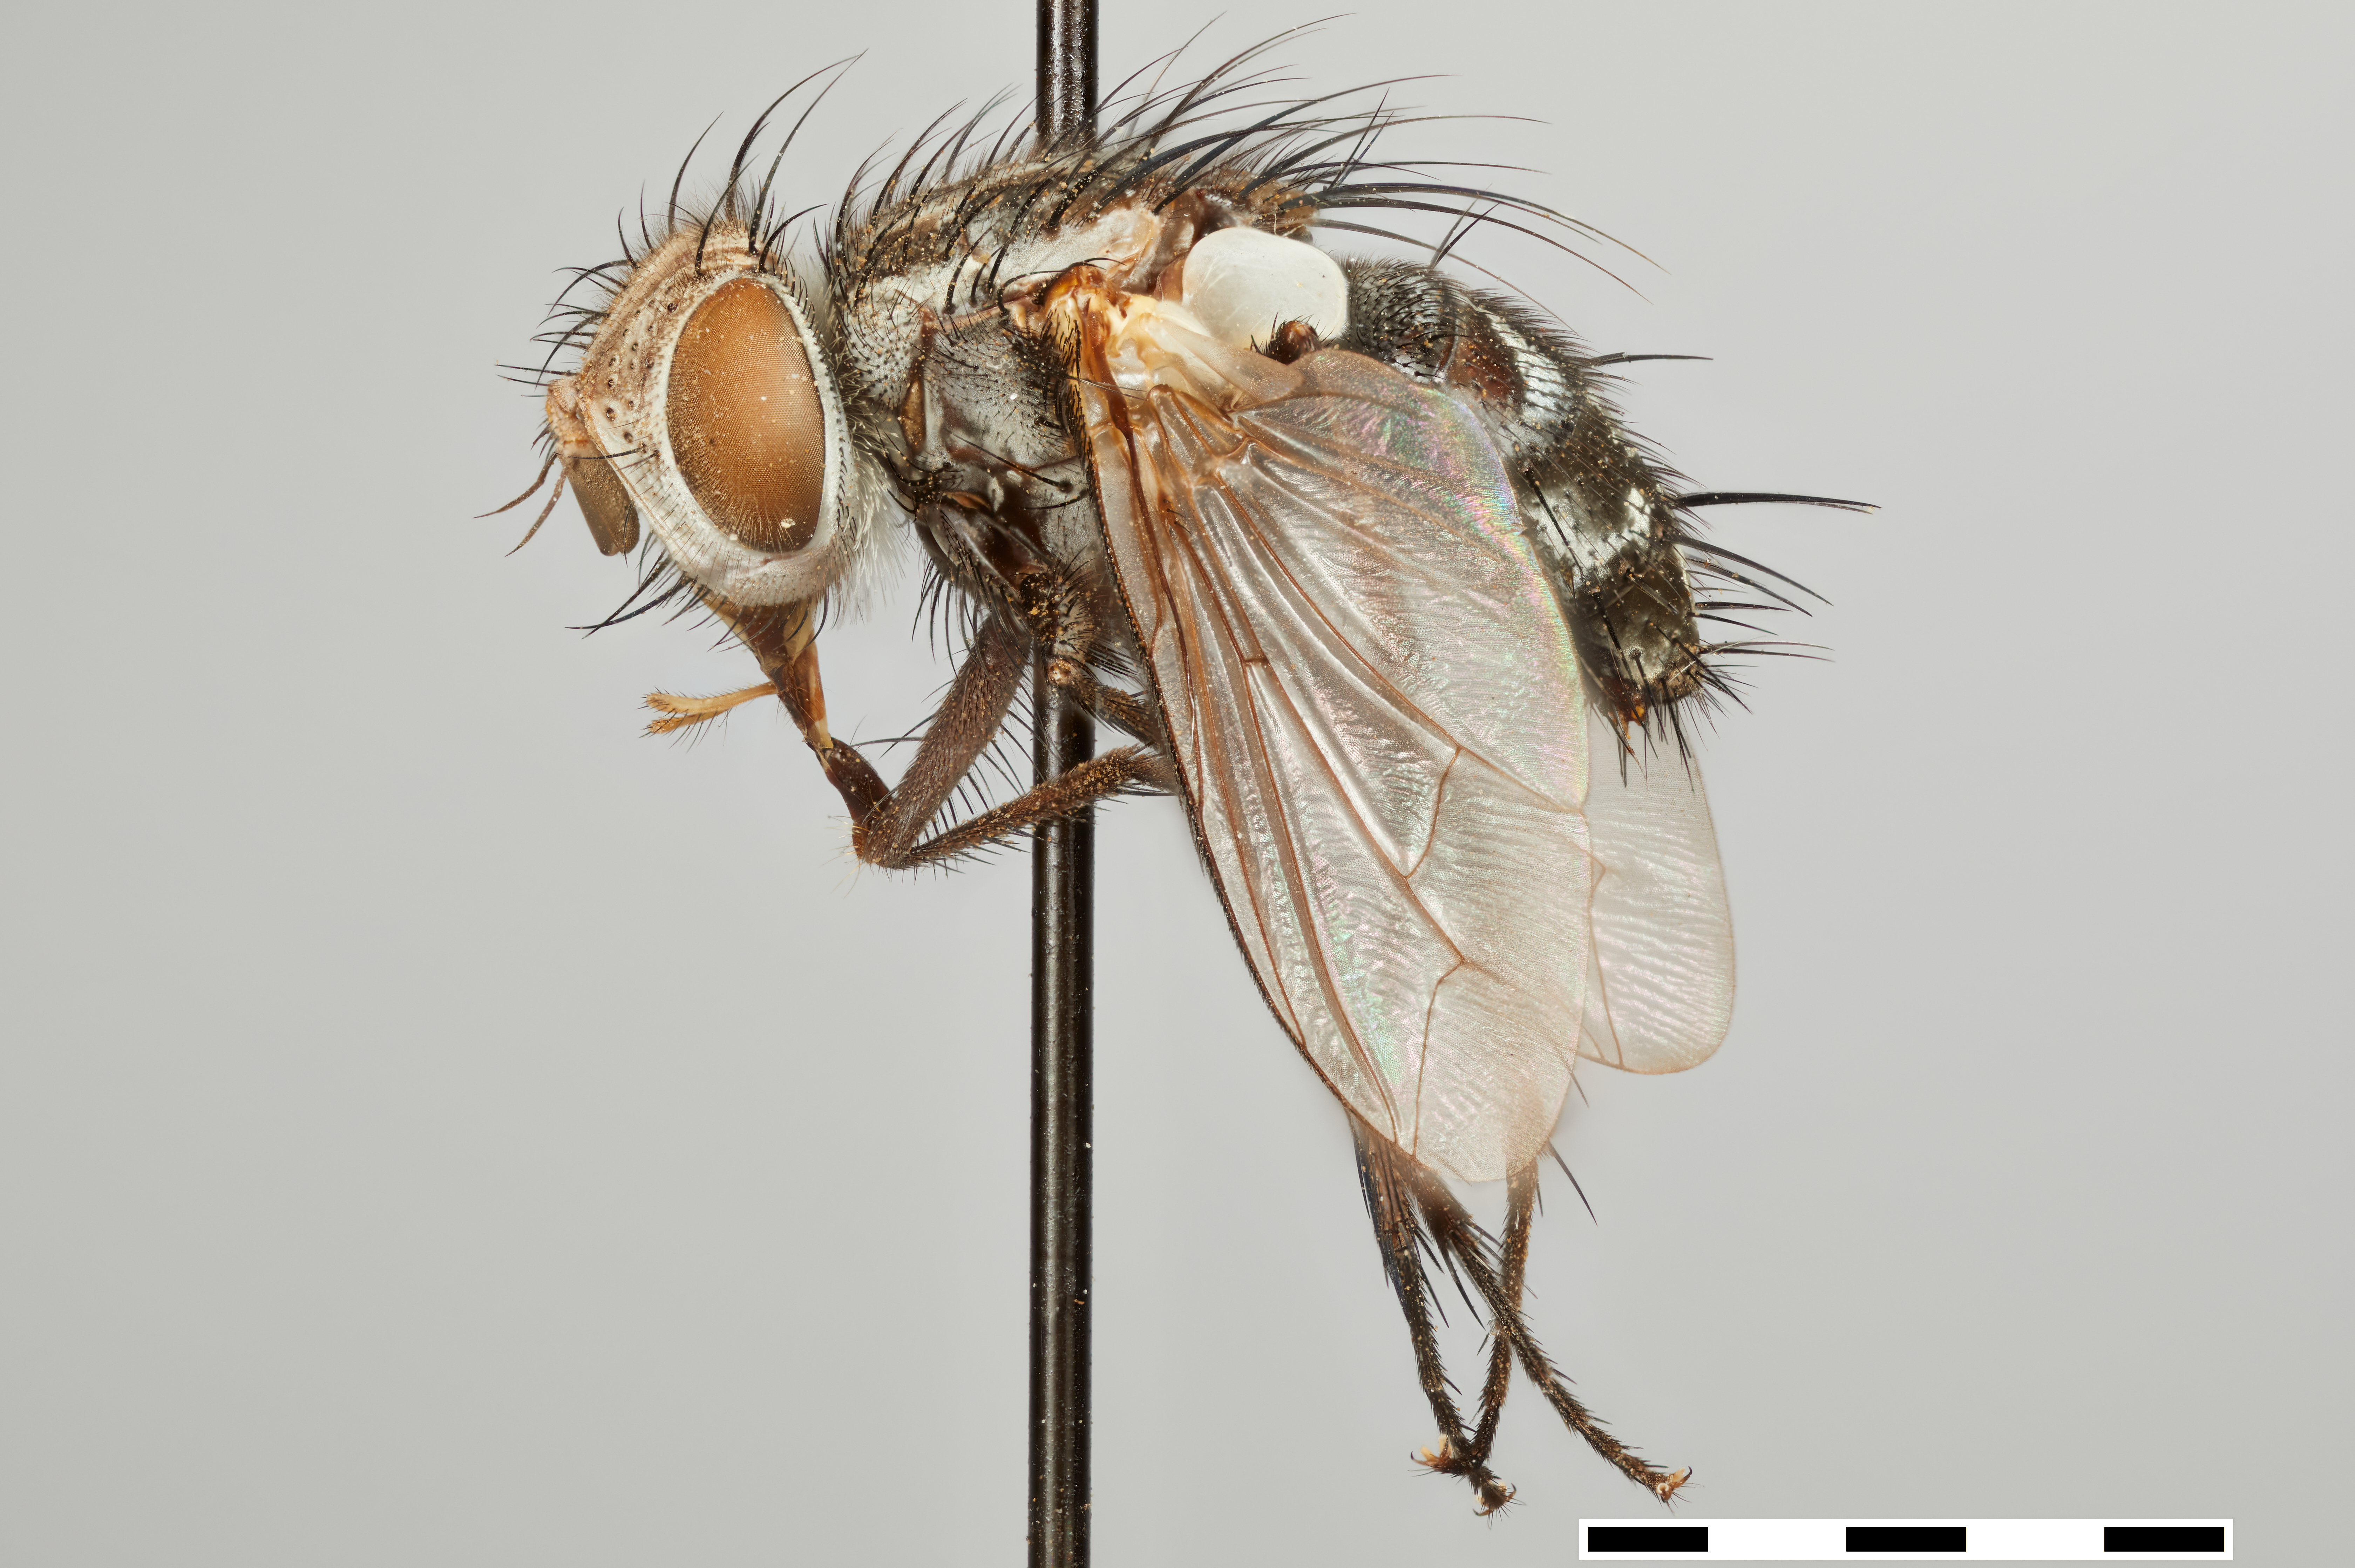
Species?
Protogoniopsis arida
